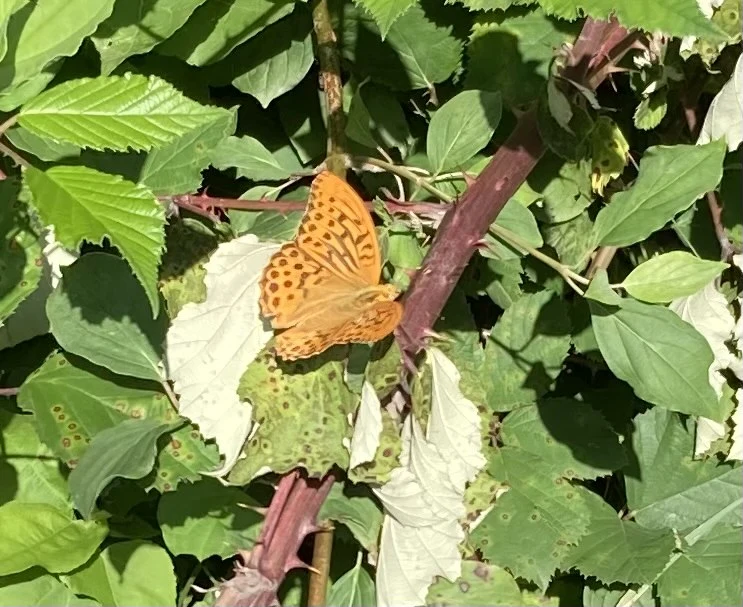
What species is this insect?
Argynnis paphia
